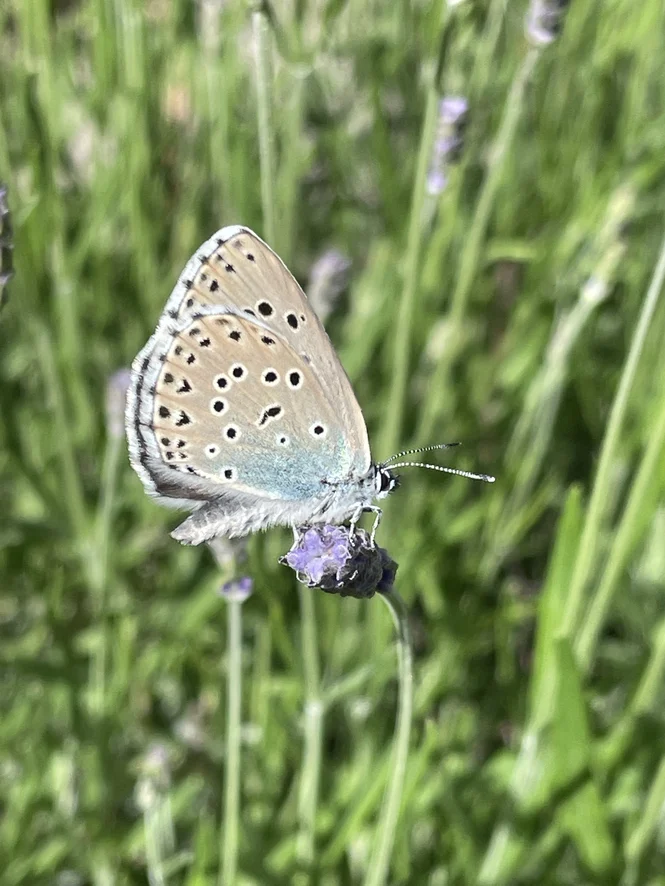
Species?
Phengaris arion (also Maculinea arion)
